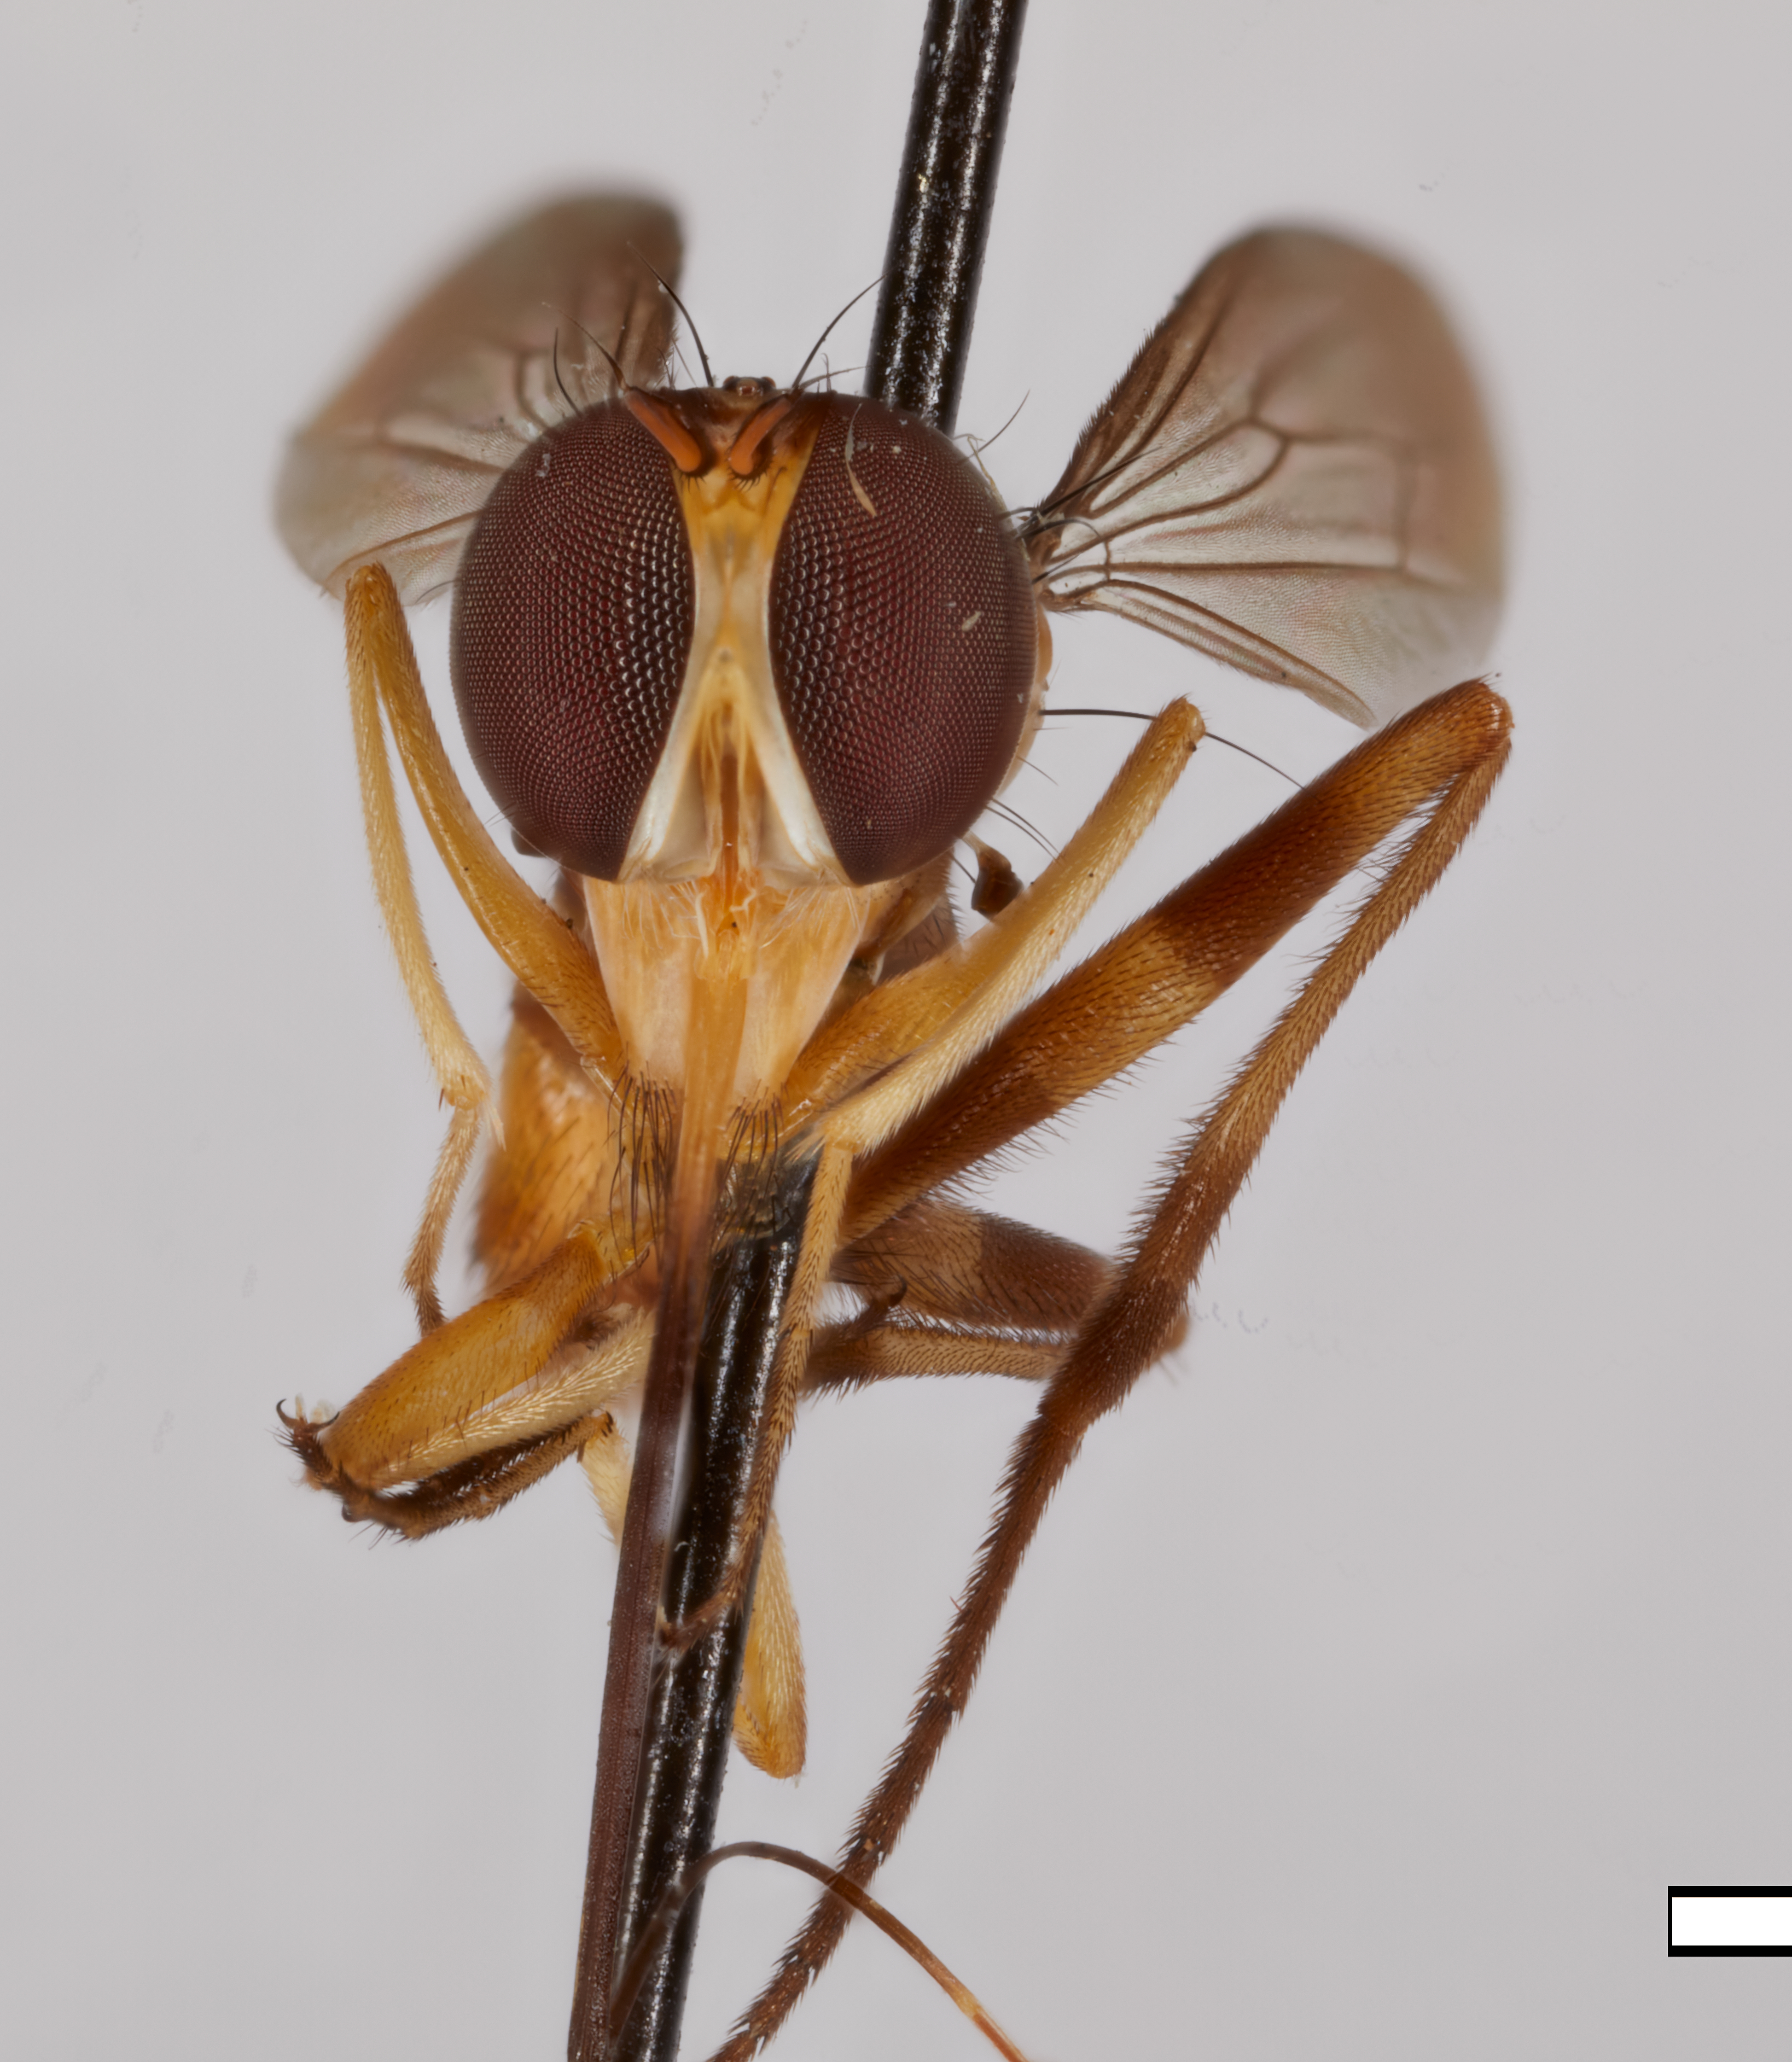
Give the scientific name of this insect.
Stylogaster tibialis
